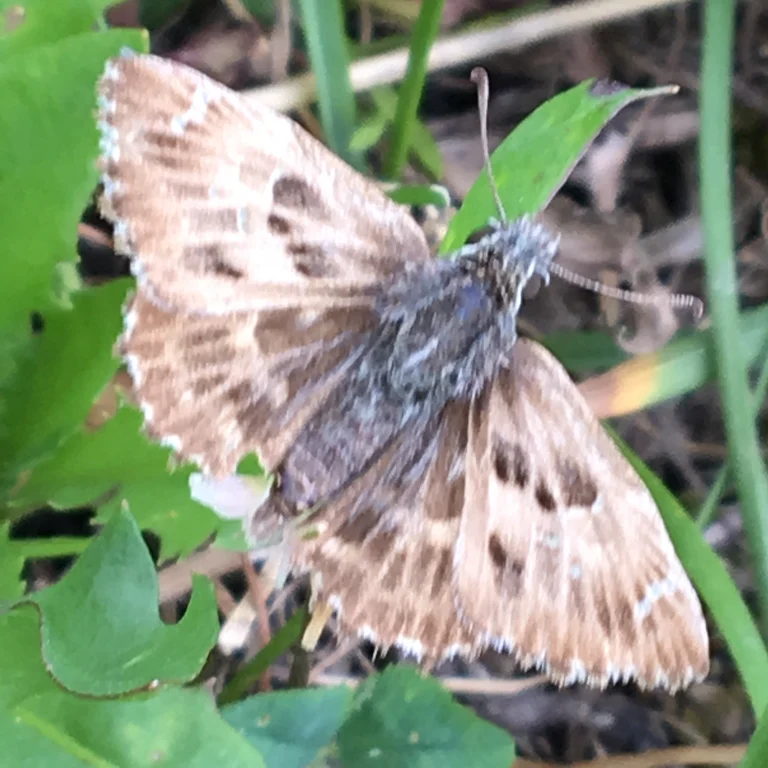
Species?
Carcharodus alceae
